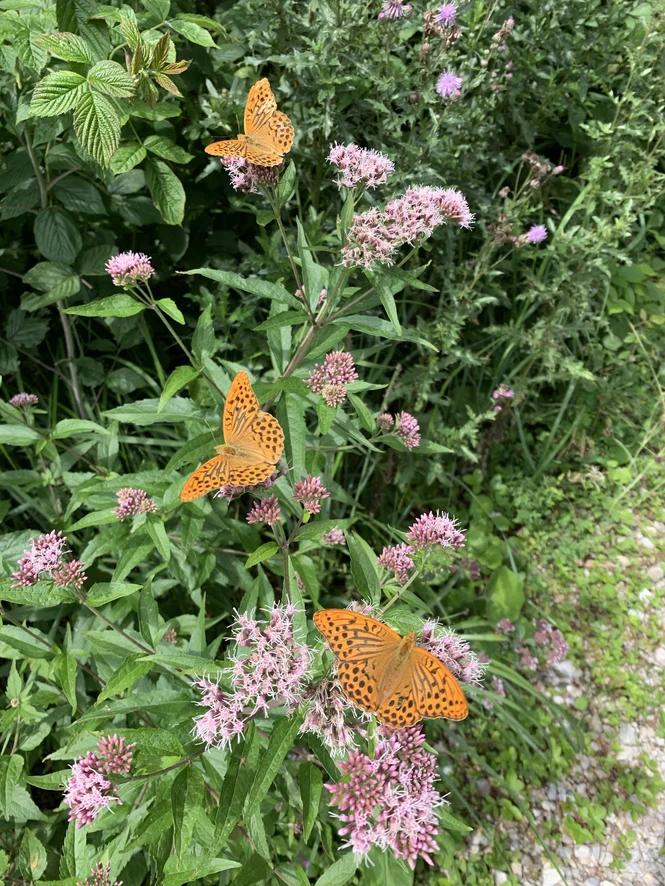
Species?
Argynnis paphia
